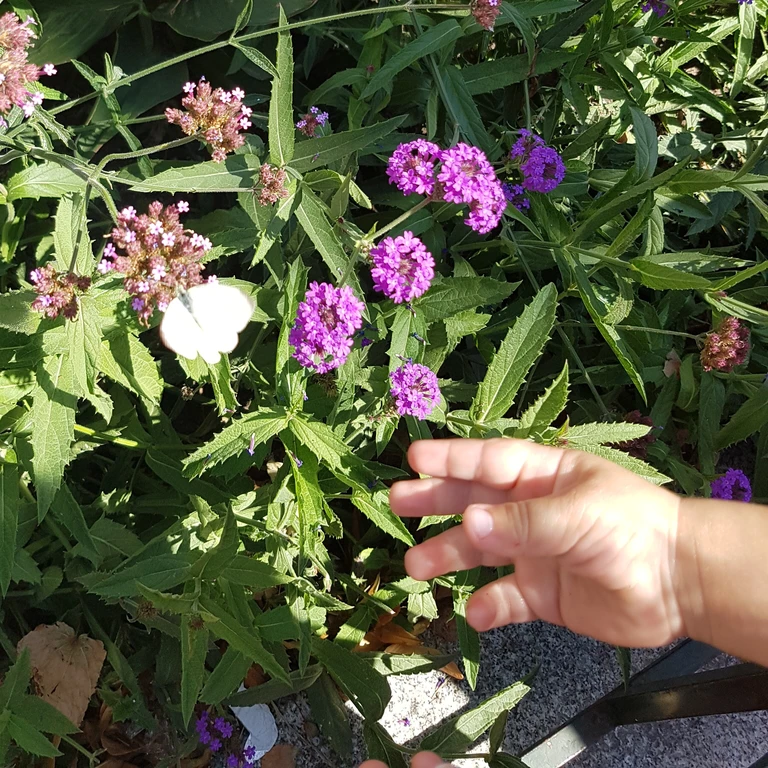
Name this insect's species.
Pieris rapae
